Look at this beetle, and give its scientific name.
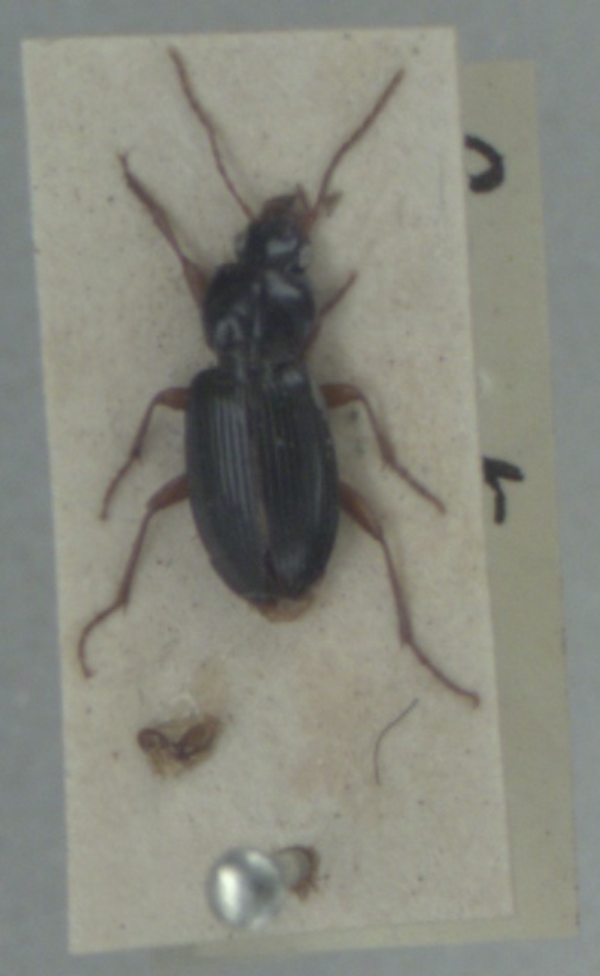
Synuchus vivalis
